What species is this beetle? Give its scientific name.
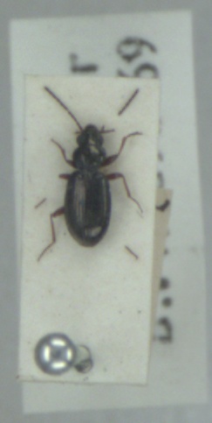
Bembidion lampros
